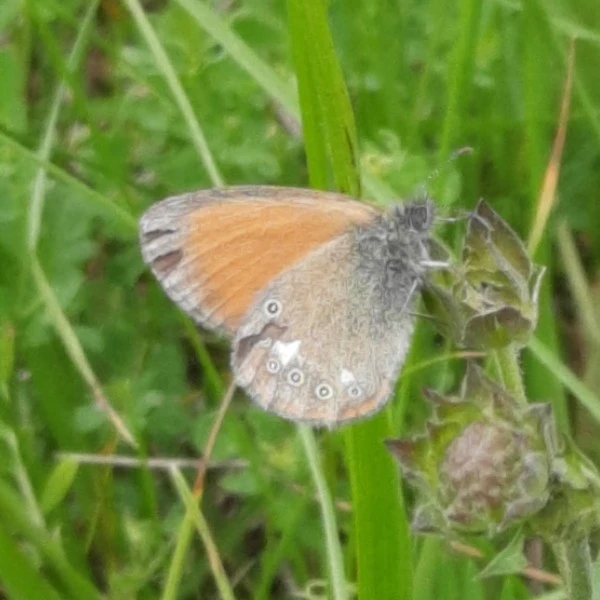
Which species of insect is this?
Coenonympha glycerion (also Coenonympha iphis)
